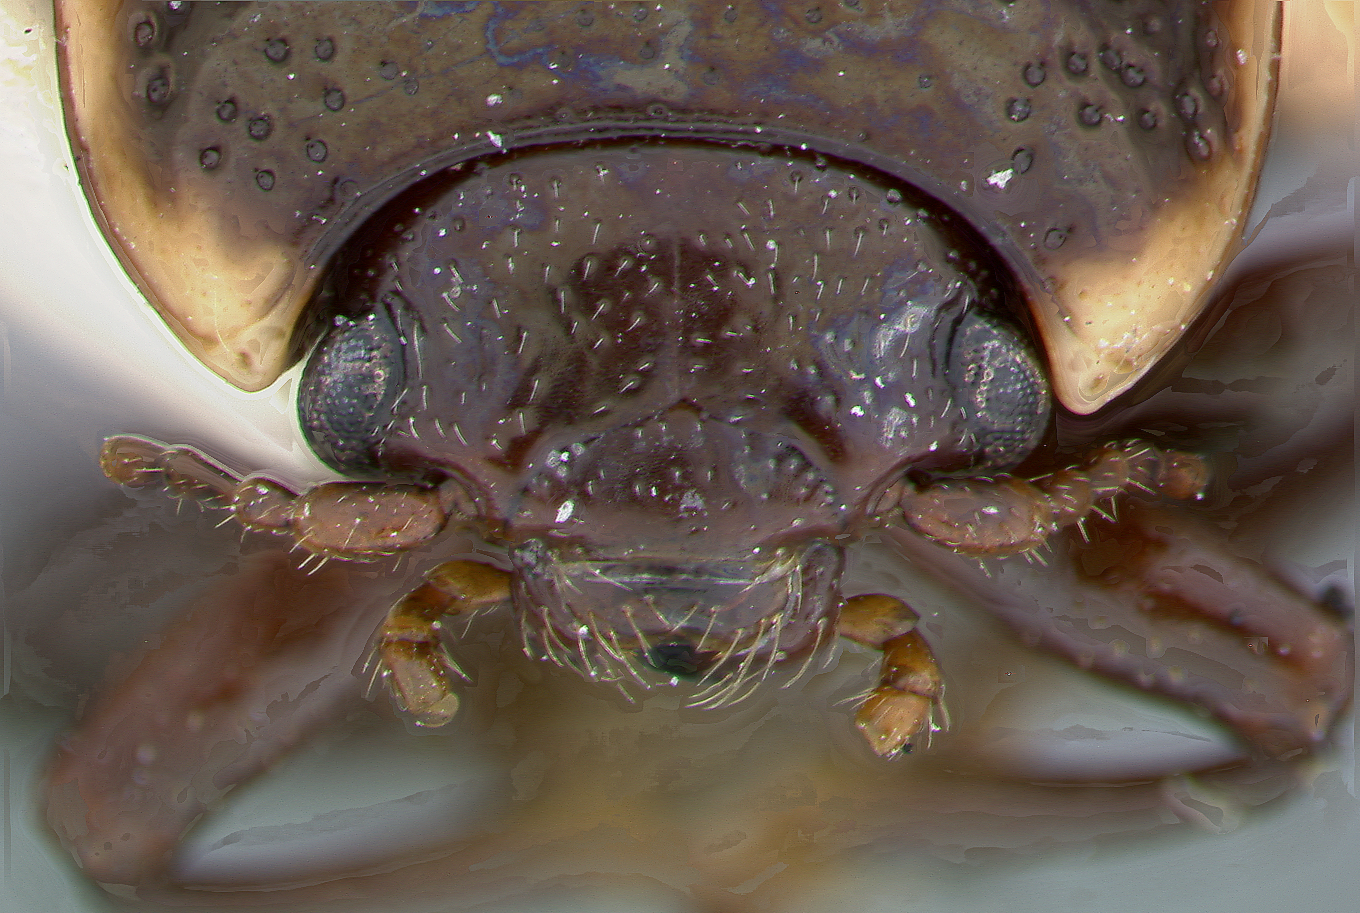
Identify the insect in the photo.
Calligrapha androwi
